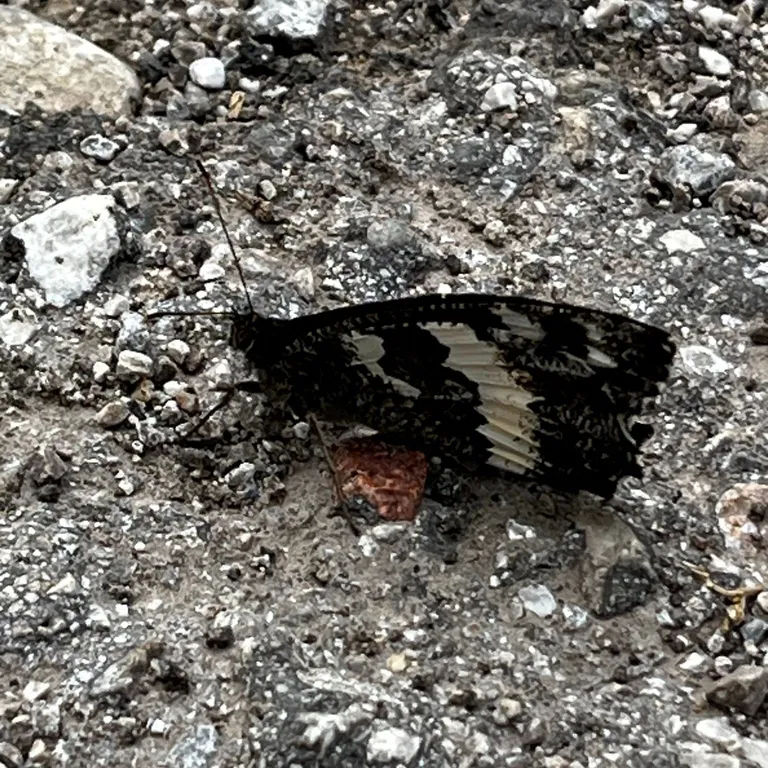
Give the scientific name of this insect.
Brintesia circe
